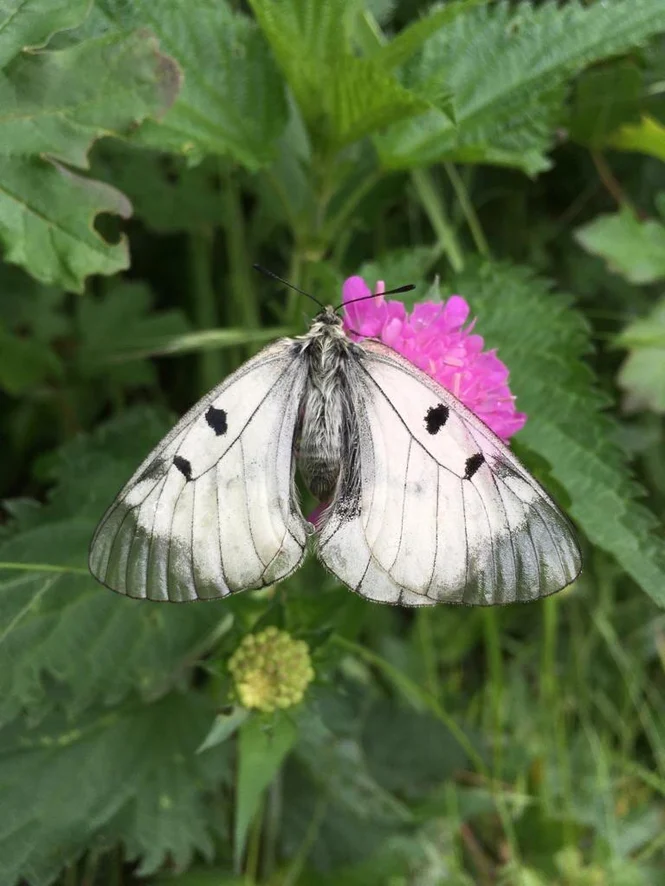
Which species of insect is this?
Parnassius mnemosyne
